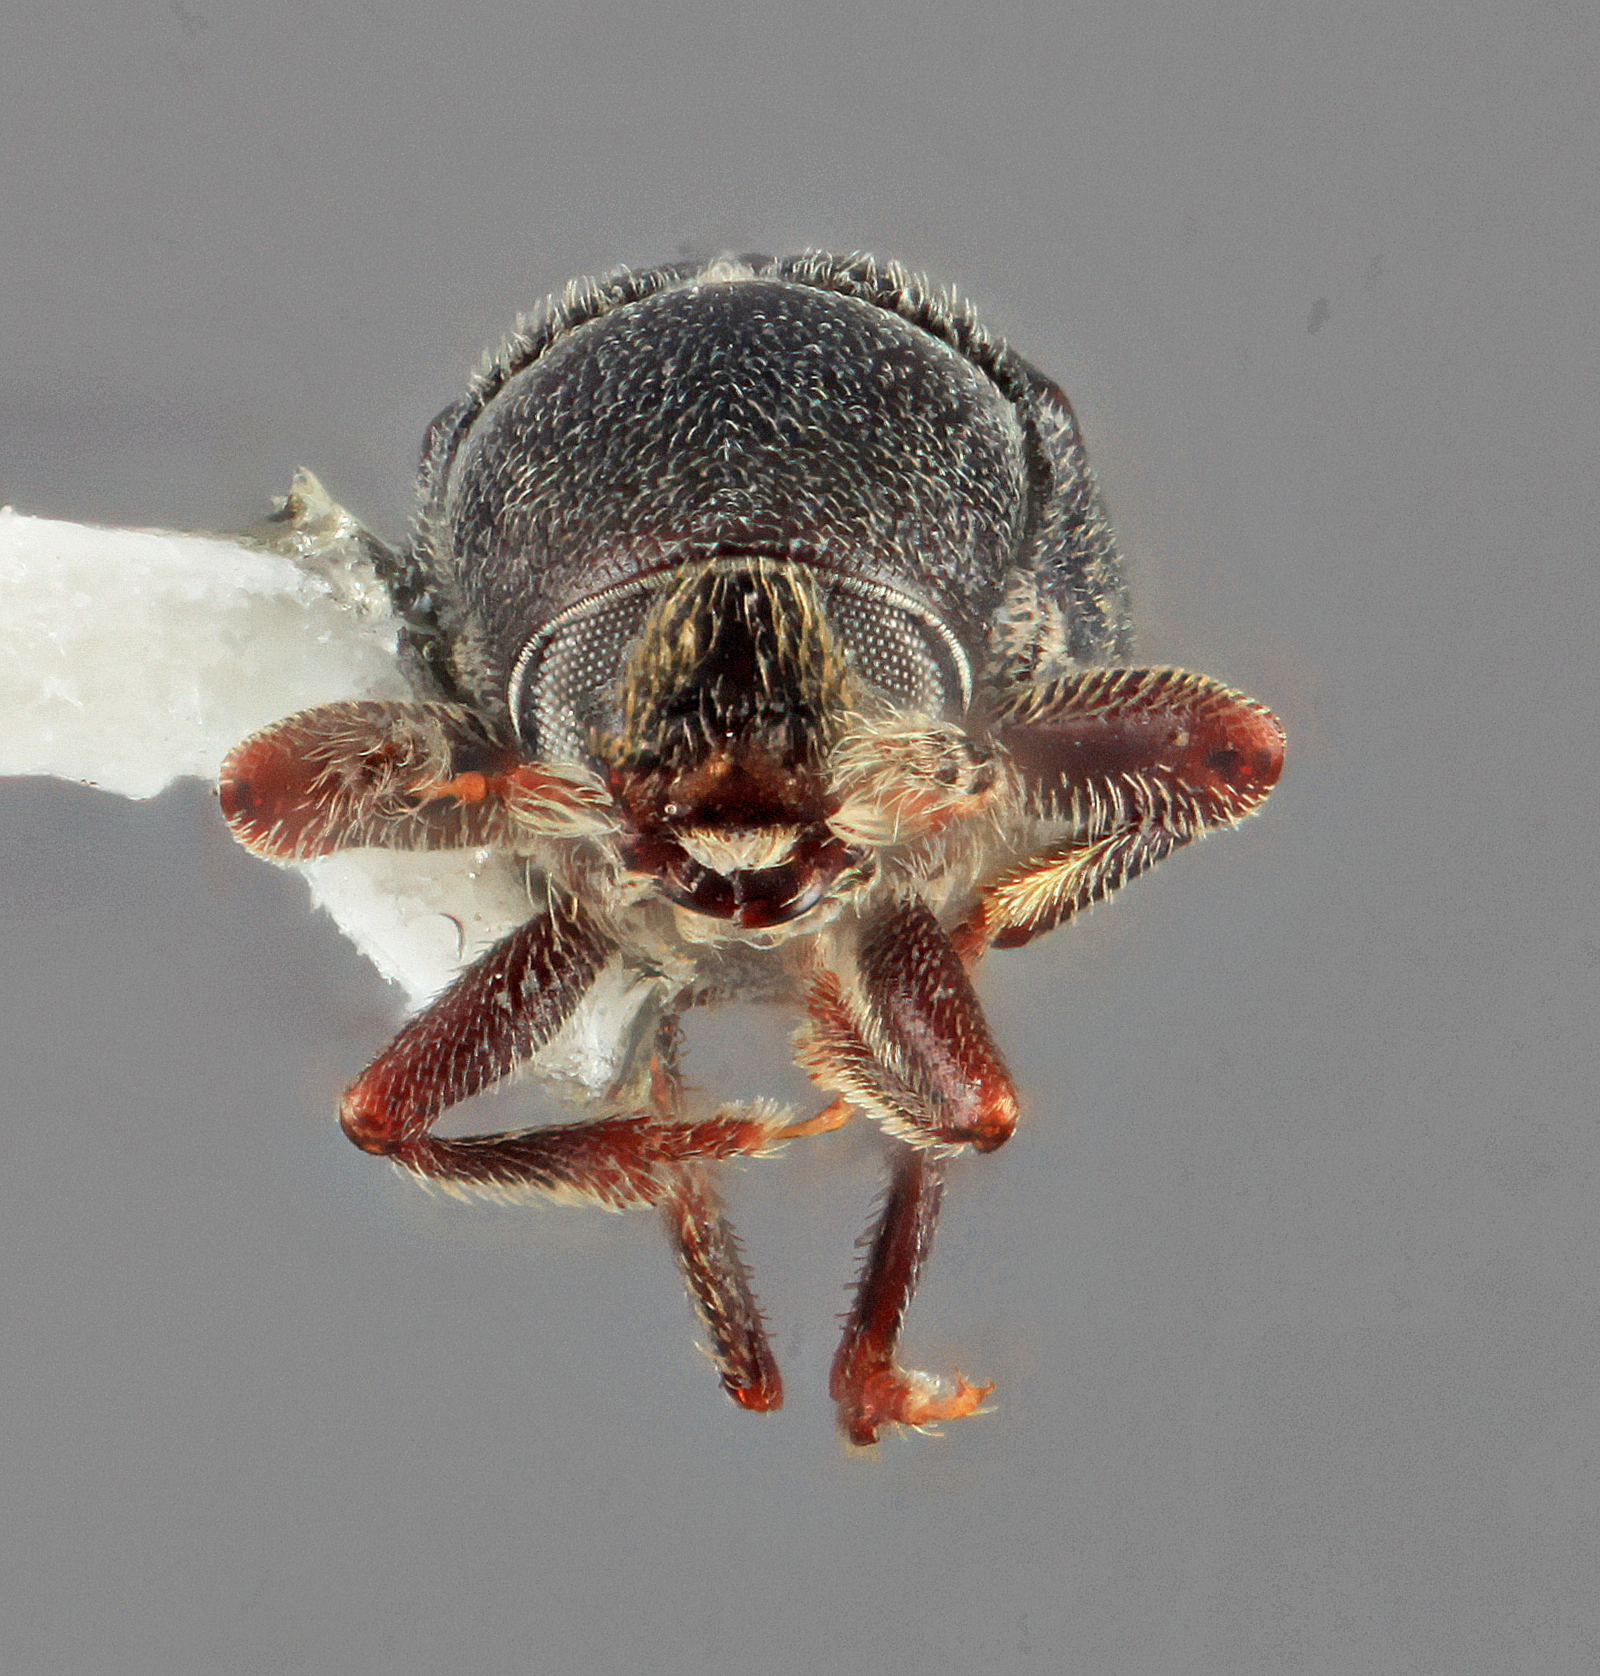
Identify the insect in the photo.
Cnesinus triangularis
